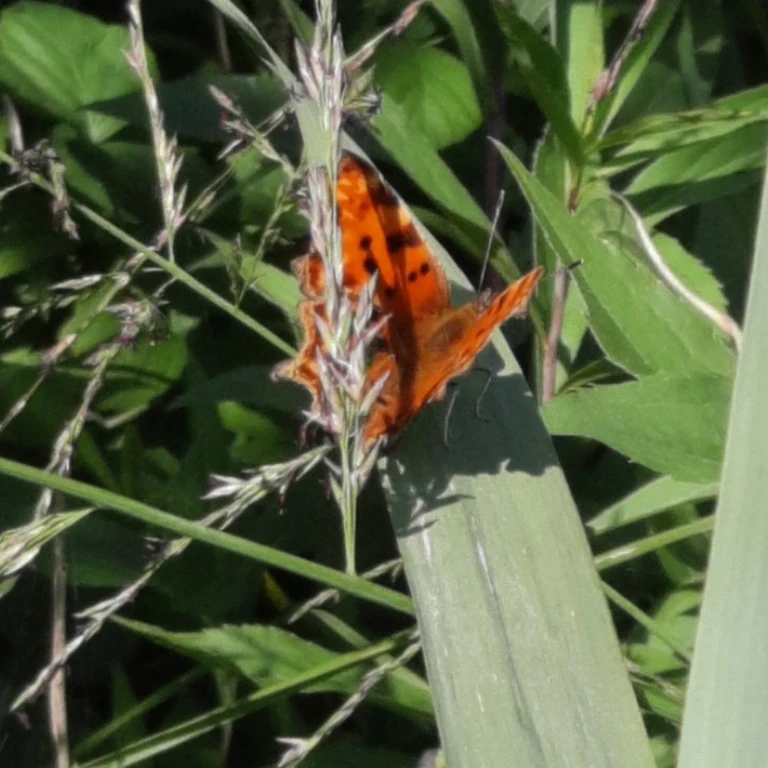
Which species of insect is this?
Polygonia c-album
